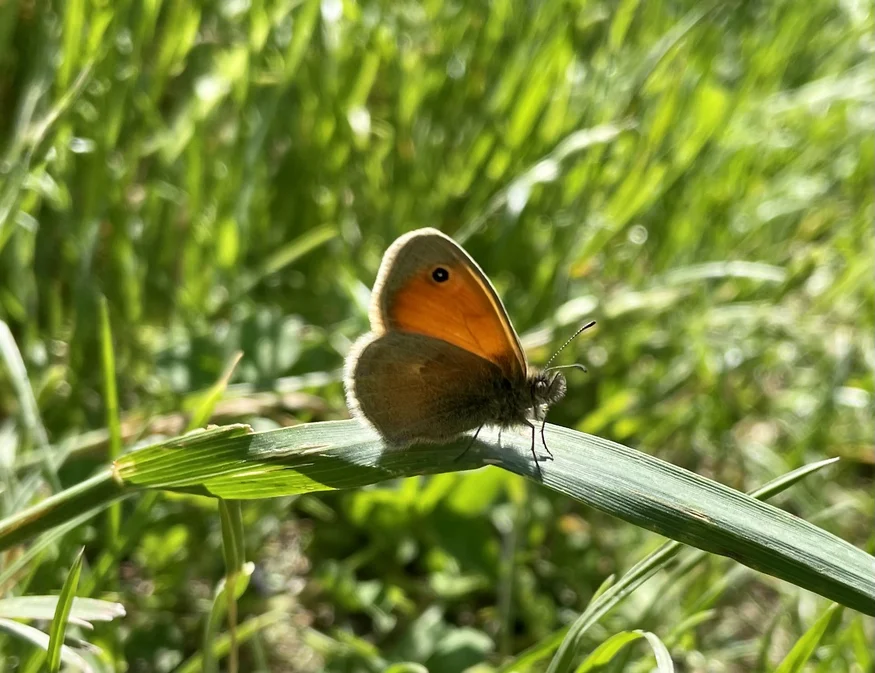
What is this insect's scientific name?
Coenonympha pamphilus
